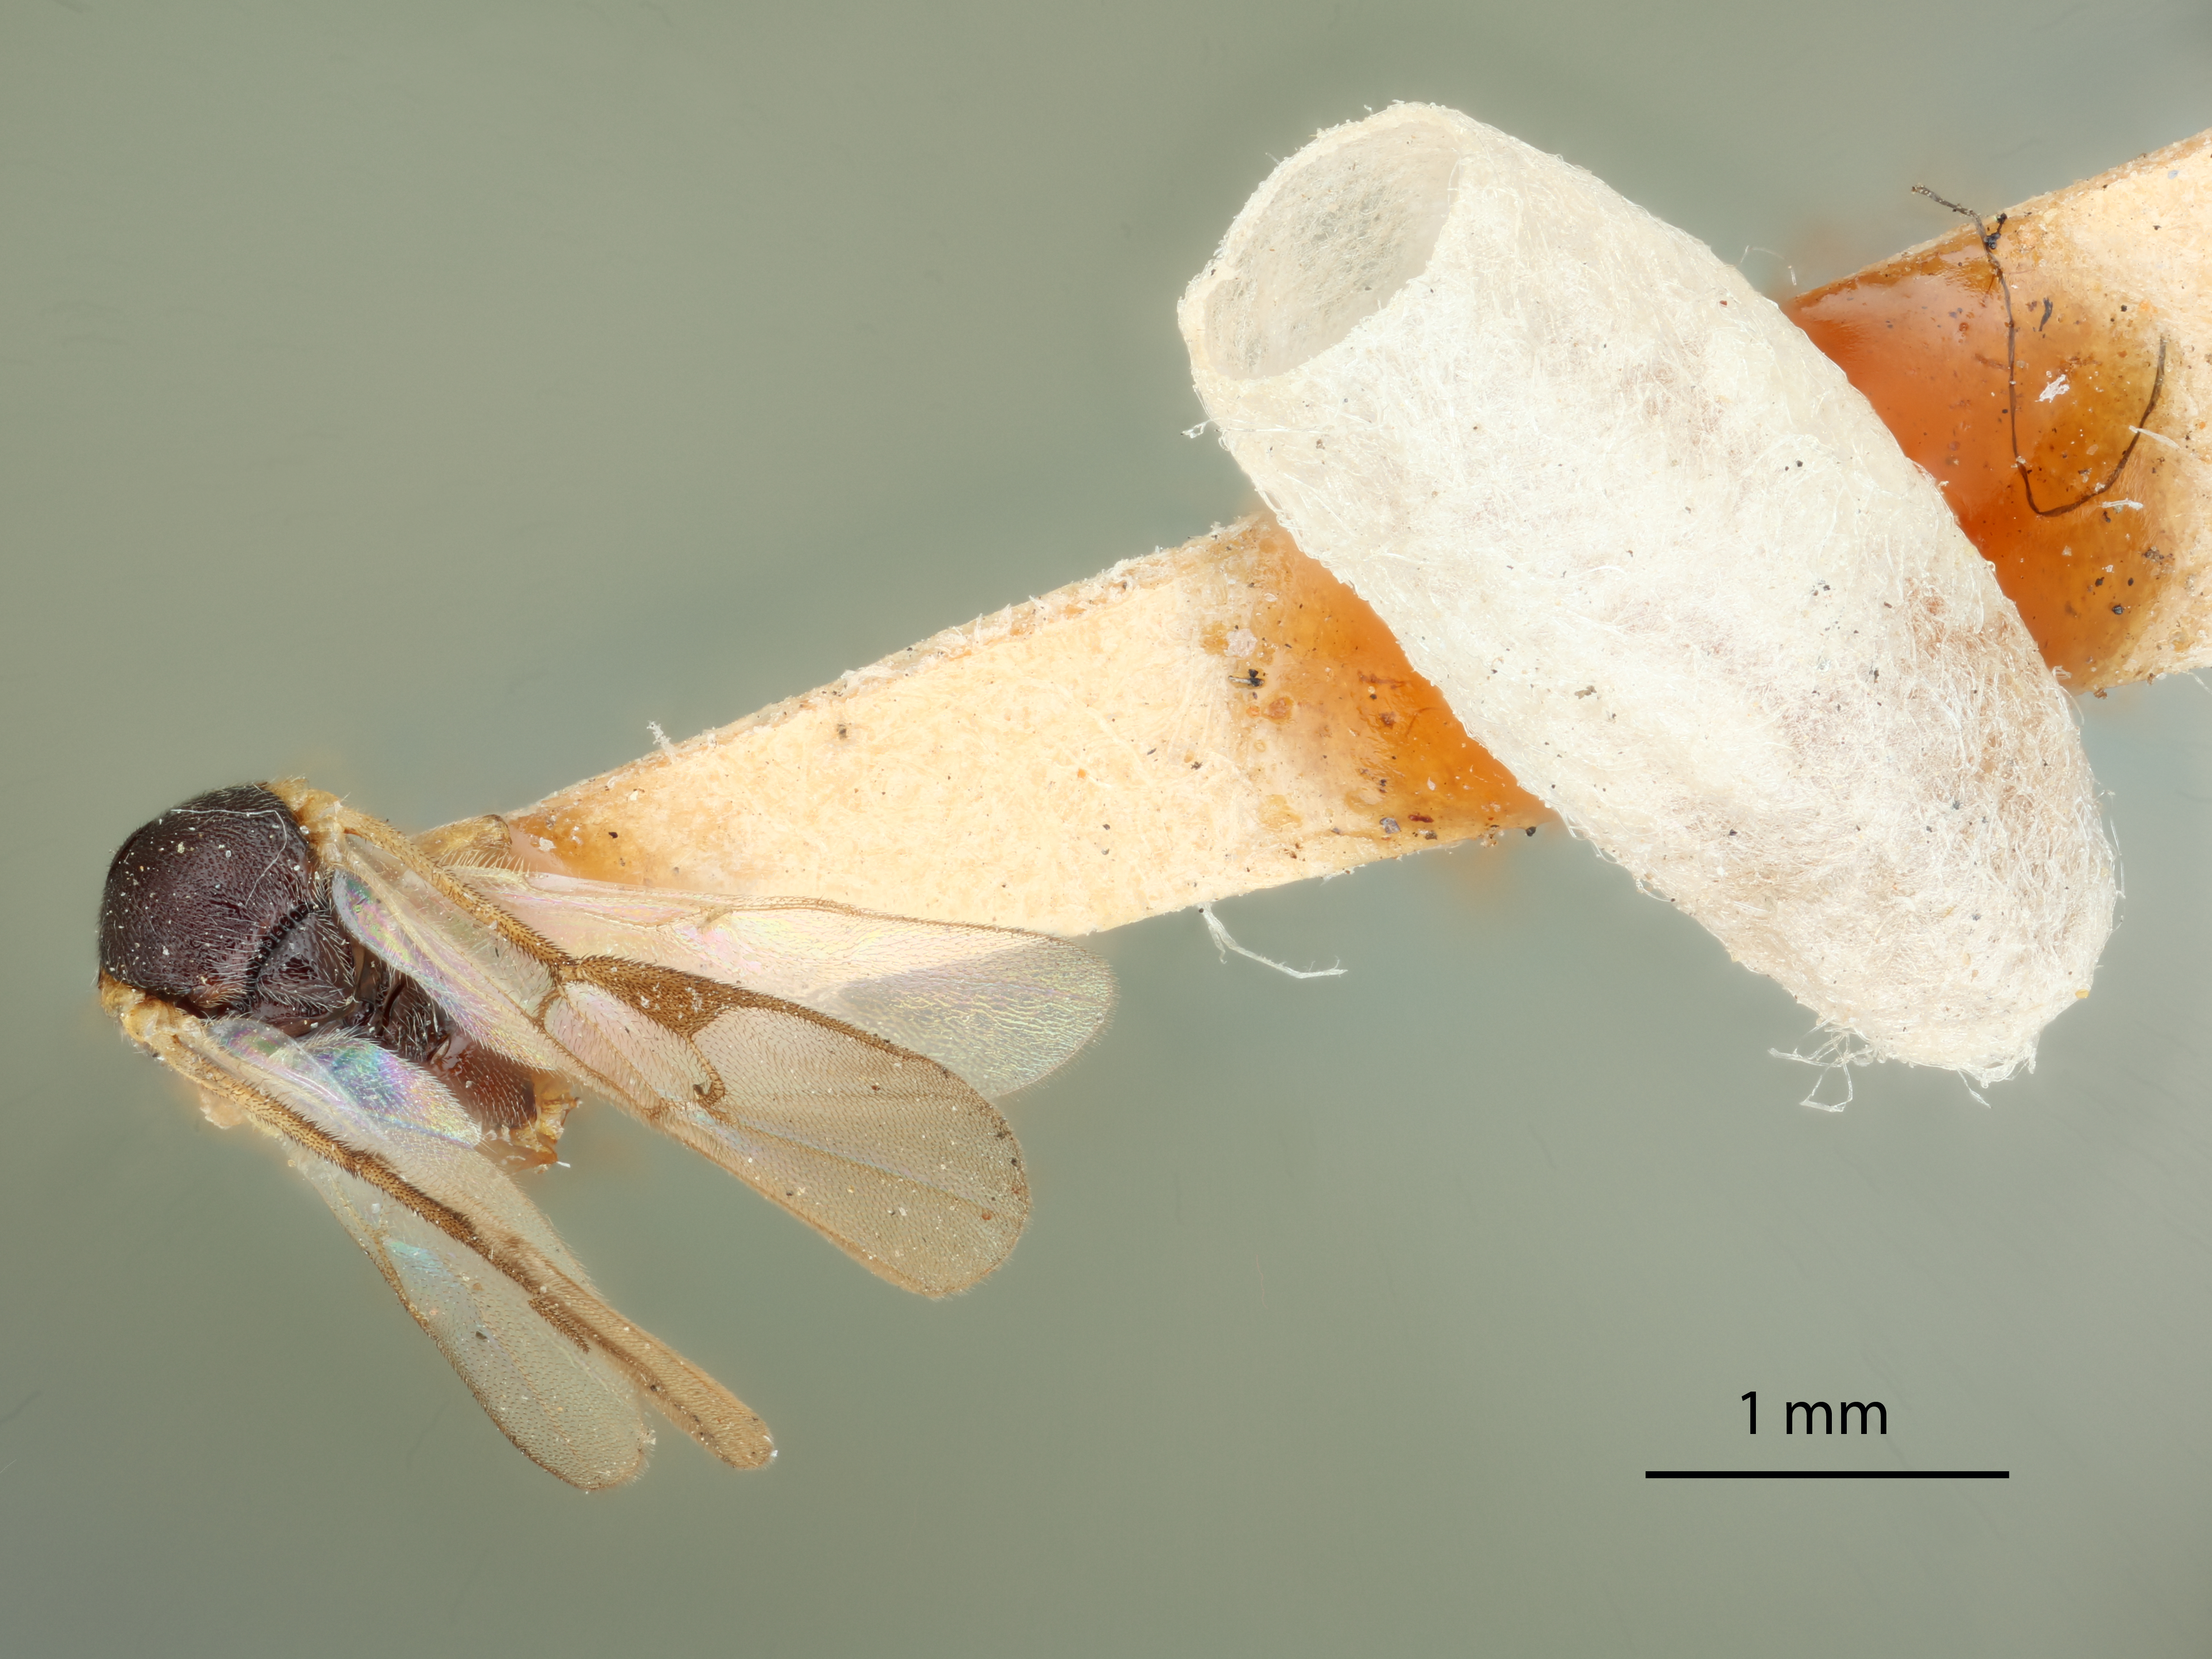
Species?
Apanteles murtfeldtae
